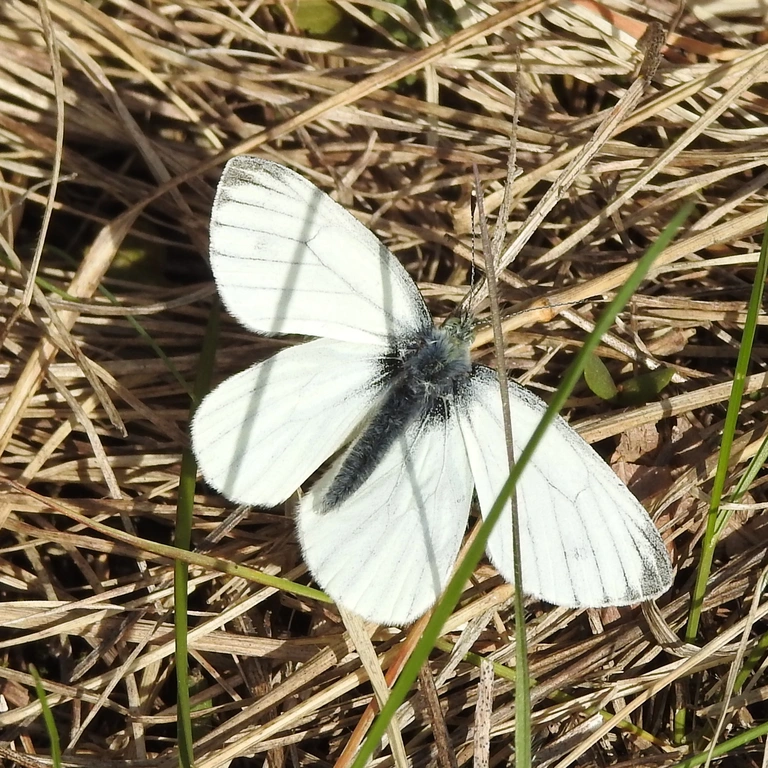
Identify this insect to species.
Pieris napi
